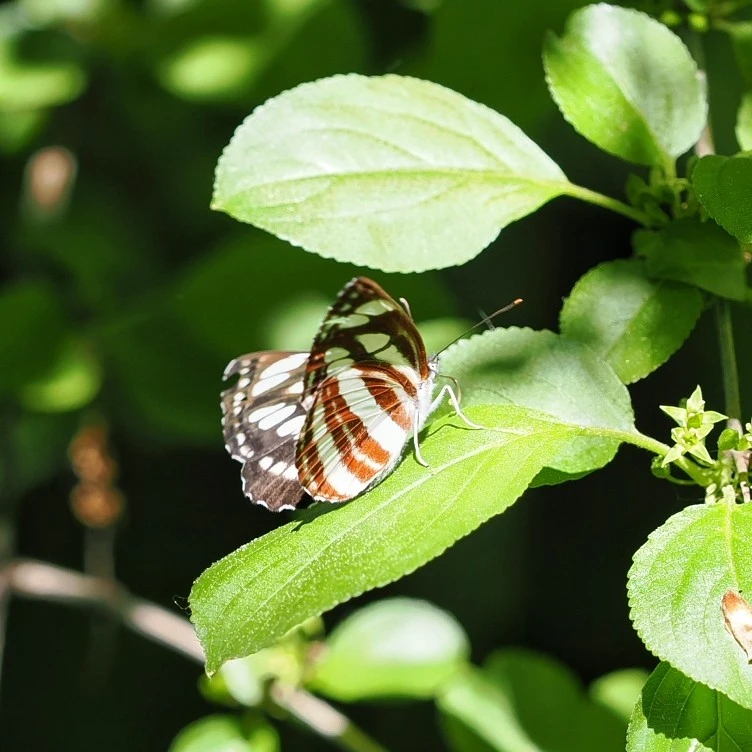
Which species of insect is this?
Neptis sappho
